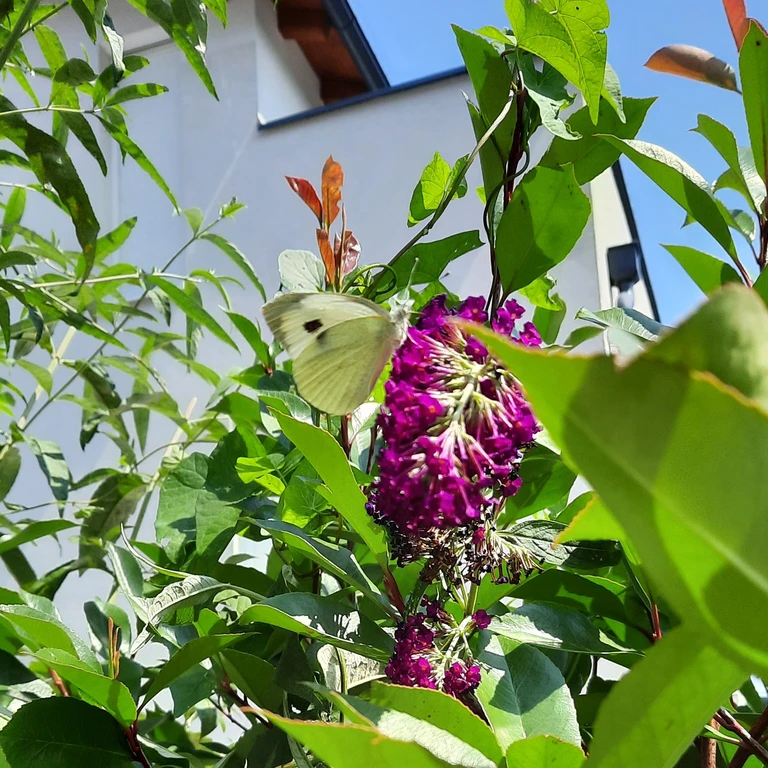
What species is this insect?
Pieris brassicae
